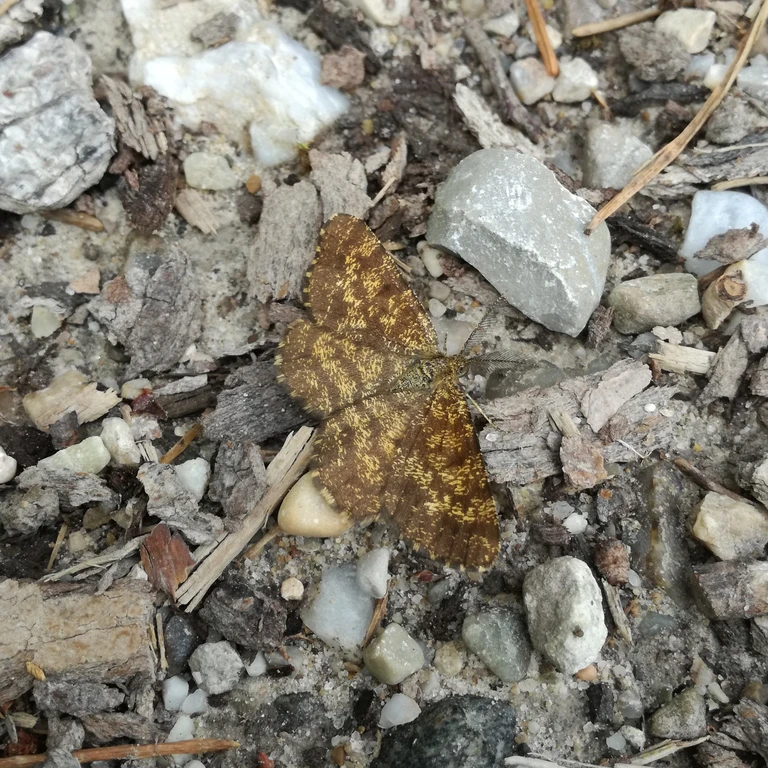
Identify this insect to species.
Ematurga atomaria
